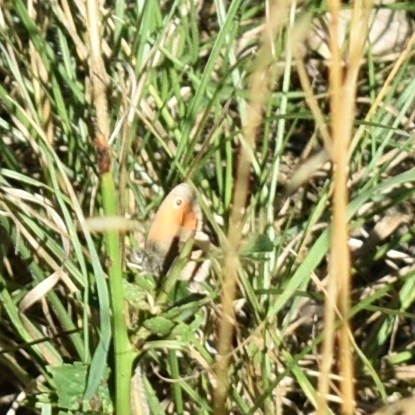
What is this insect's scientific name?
Coenonympha pamphilus
